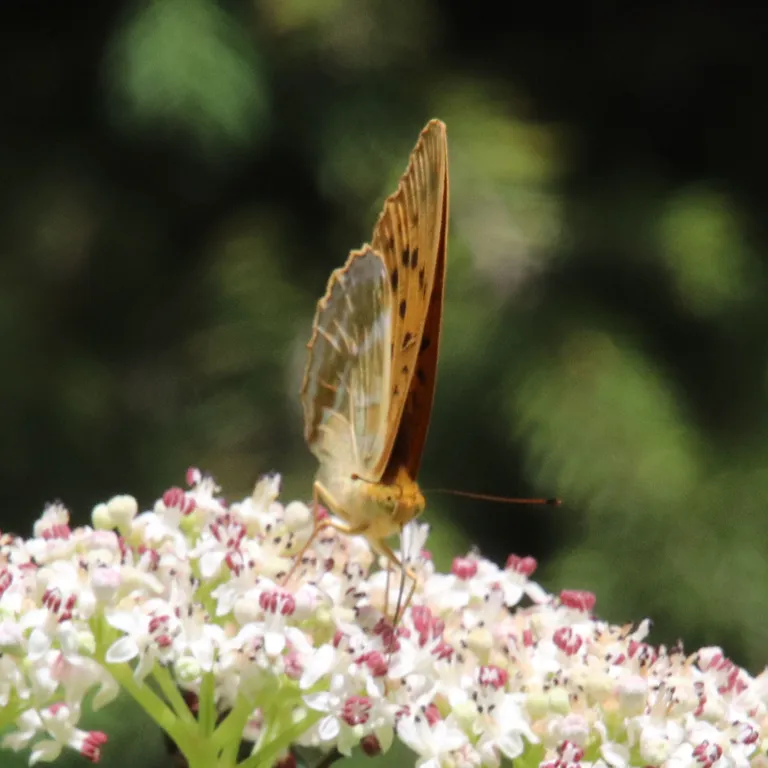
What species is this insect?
Argynnis paphia
